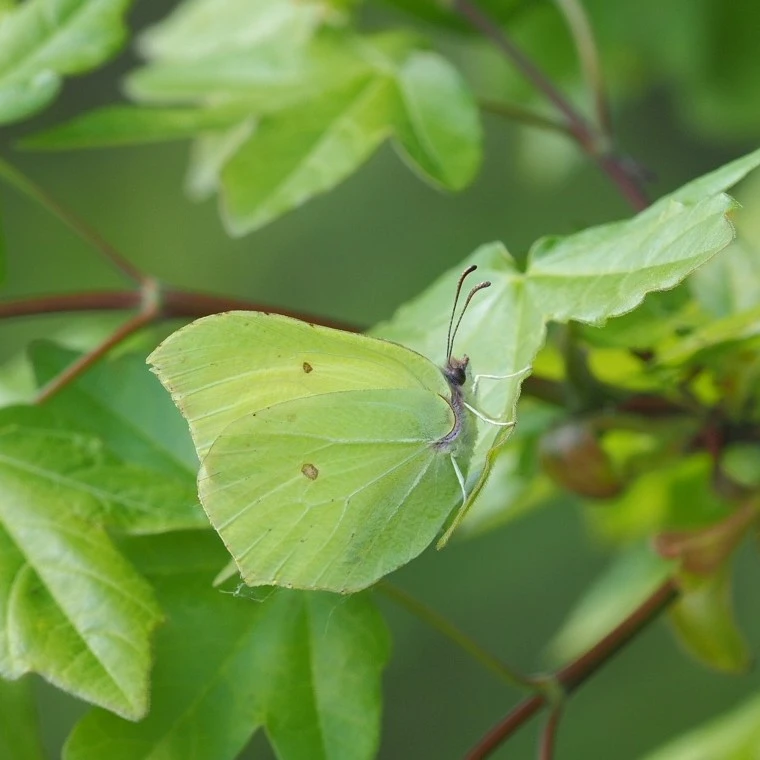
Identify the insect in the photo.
Gonepteryx rhamni
